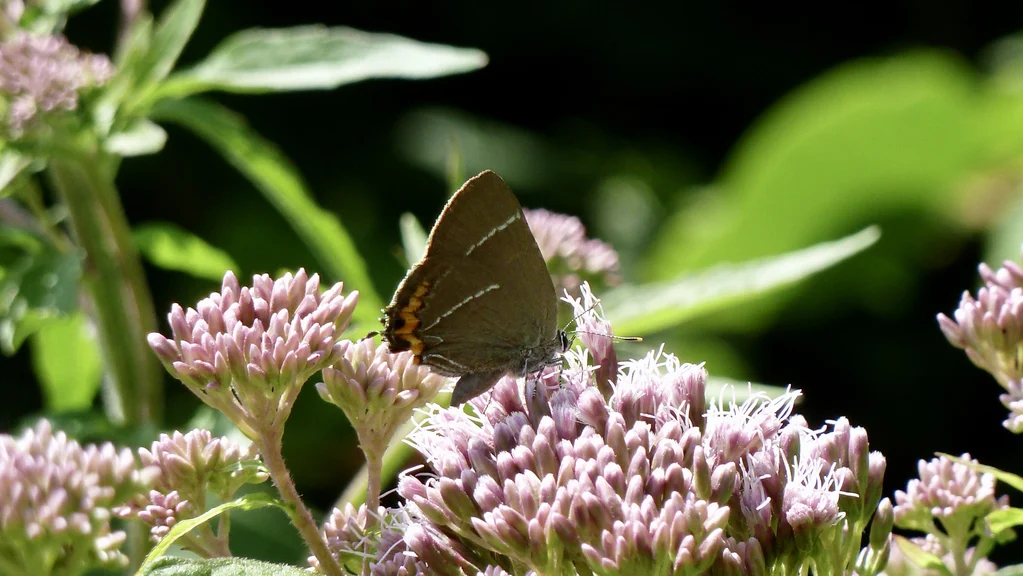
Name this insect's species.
Satyrium w-album
